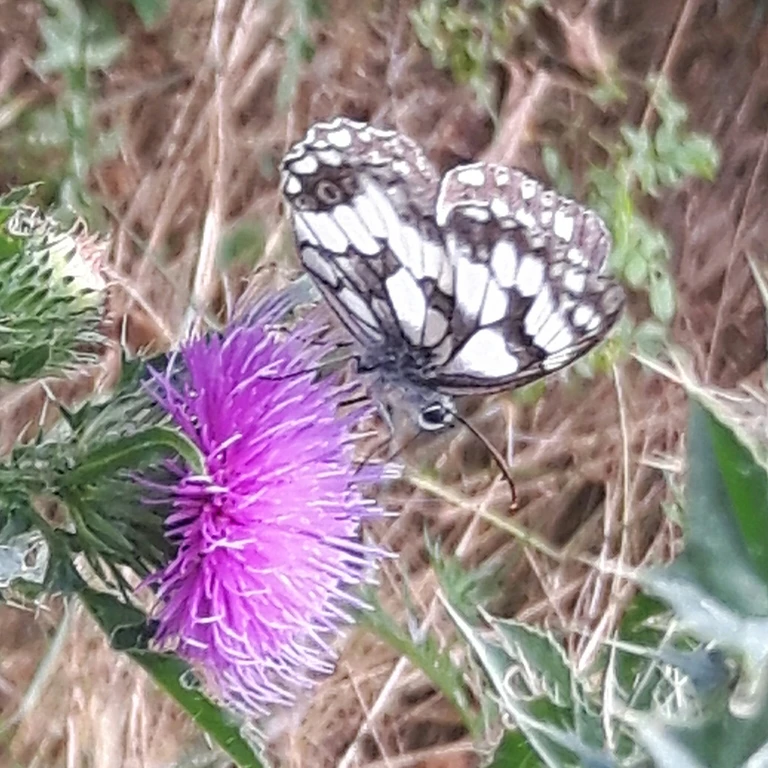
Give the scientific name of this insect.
Melanargia galathea
